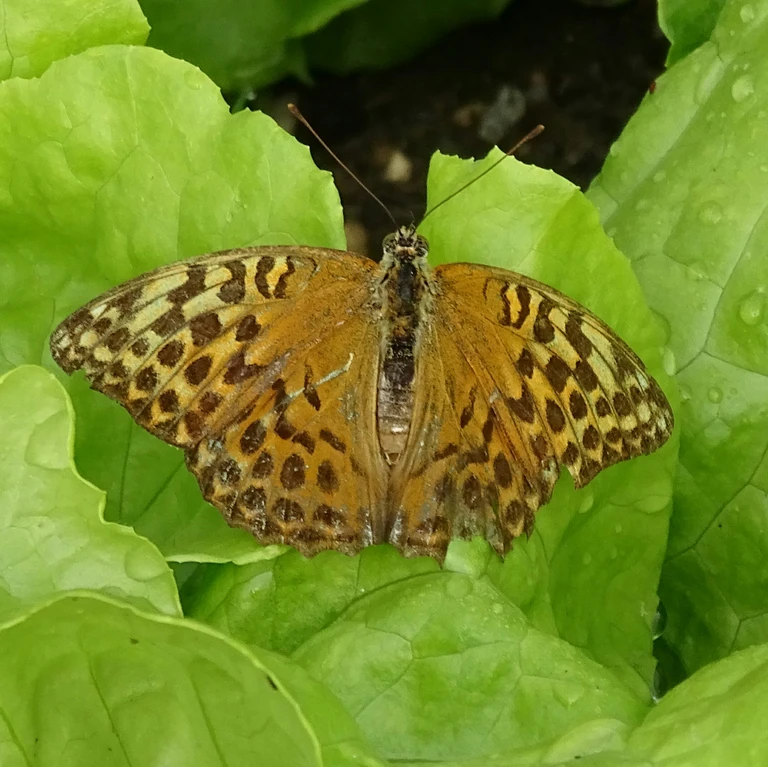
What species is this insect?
Argynnis paphia
